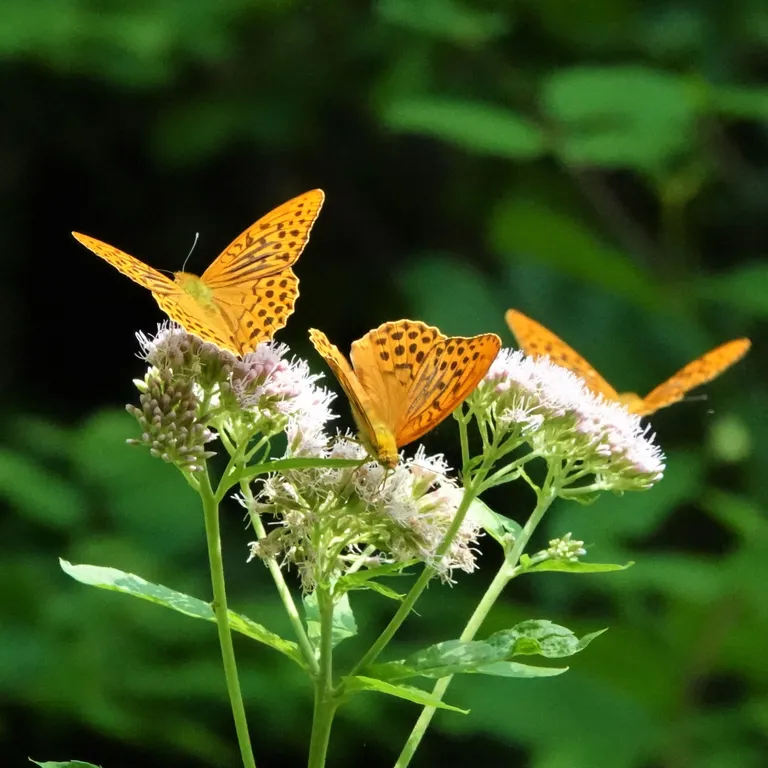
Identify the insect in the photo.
Argynnis paphia
